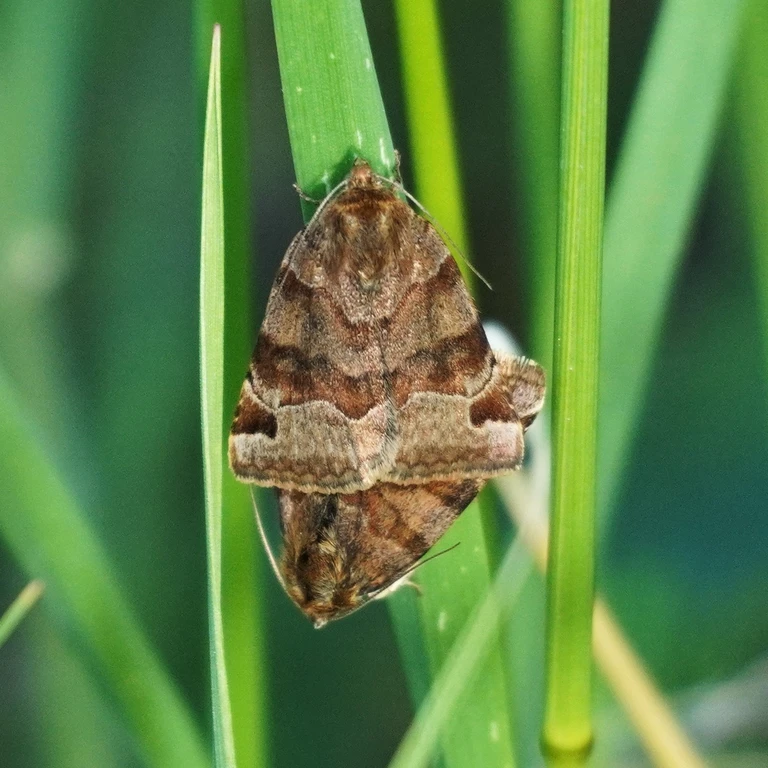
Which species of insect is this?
Euclidia glyphica
